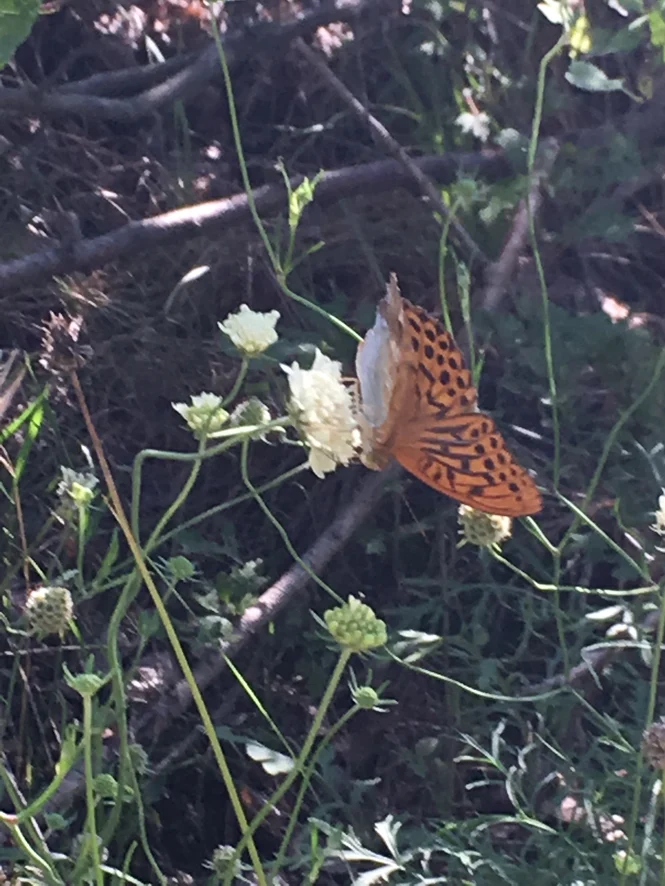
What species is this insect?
Argynnis paphia
